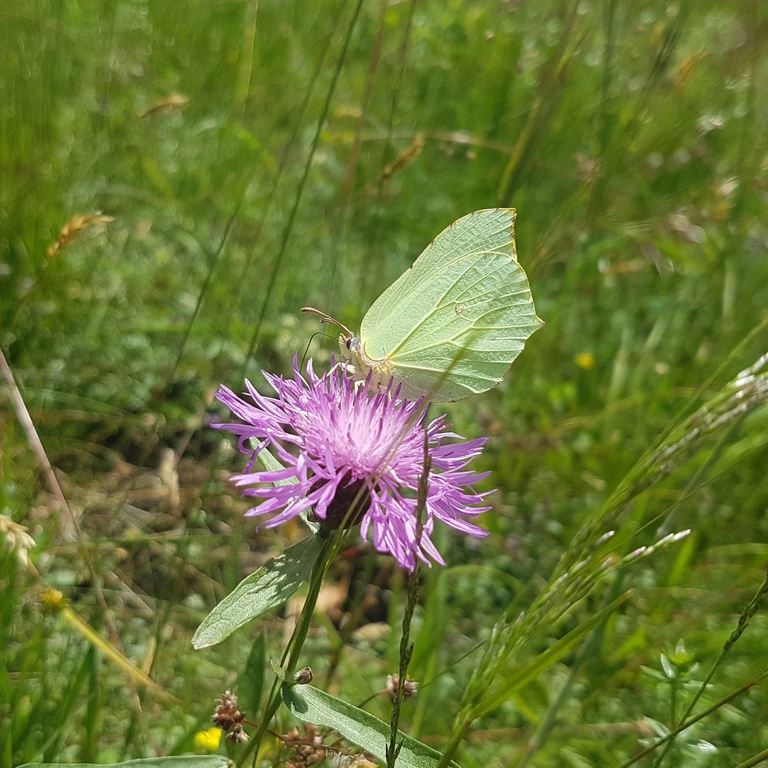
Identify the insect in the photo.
Gonepteryx rhamni
